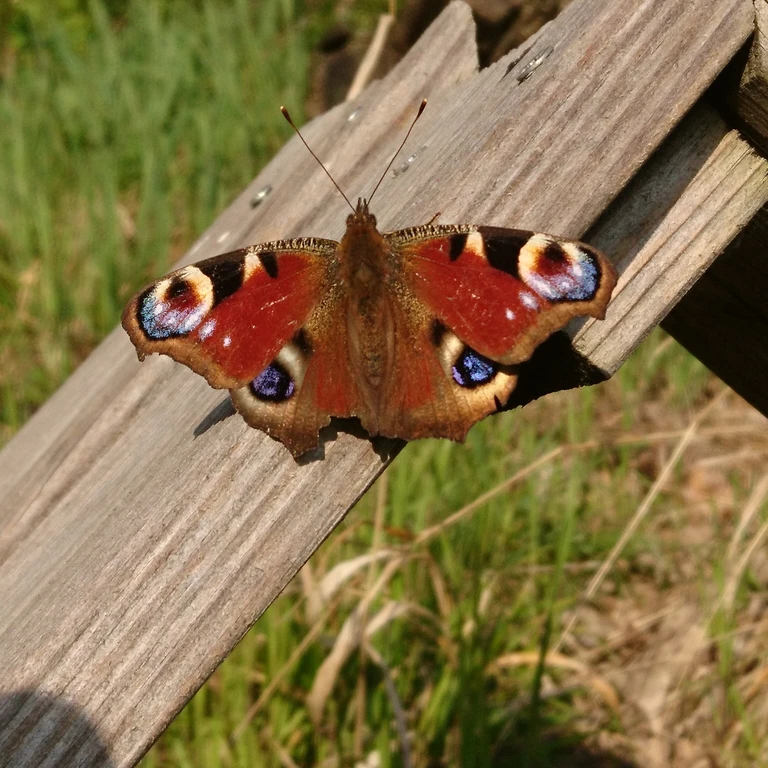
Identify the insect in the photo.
Aglais io
